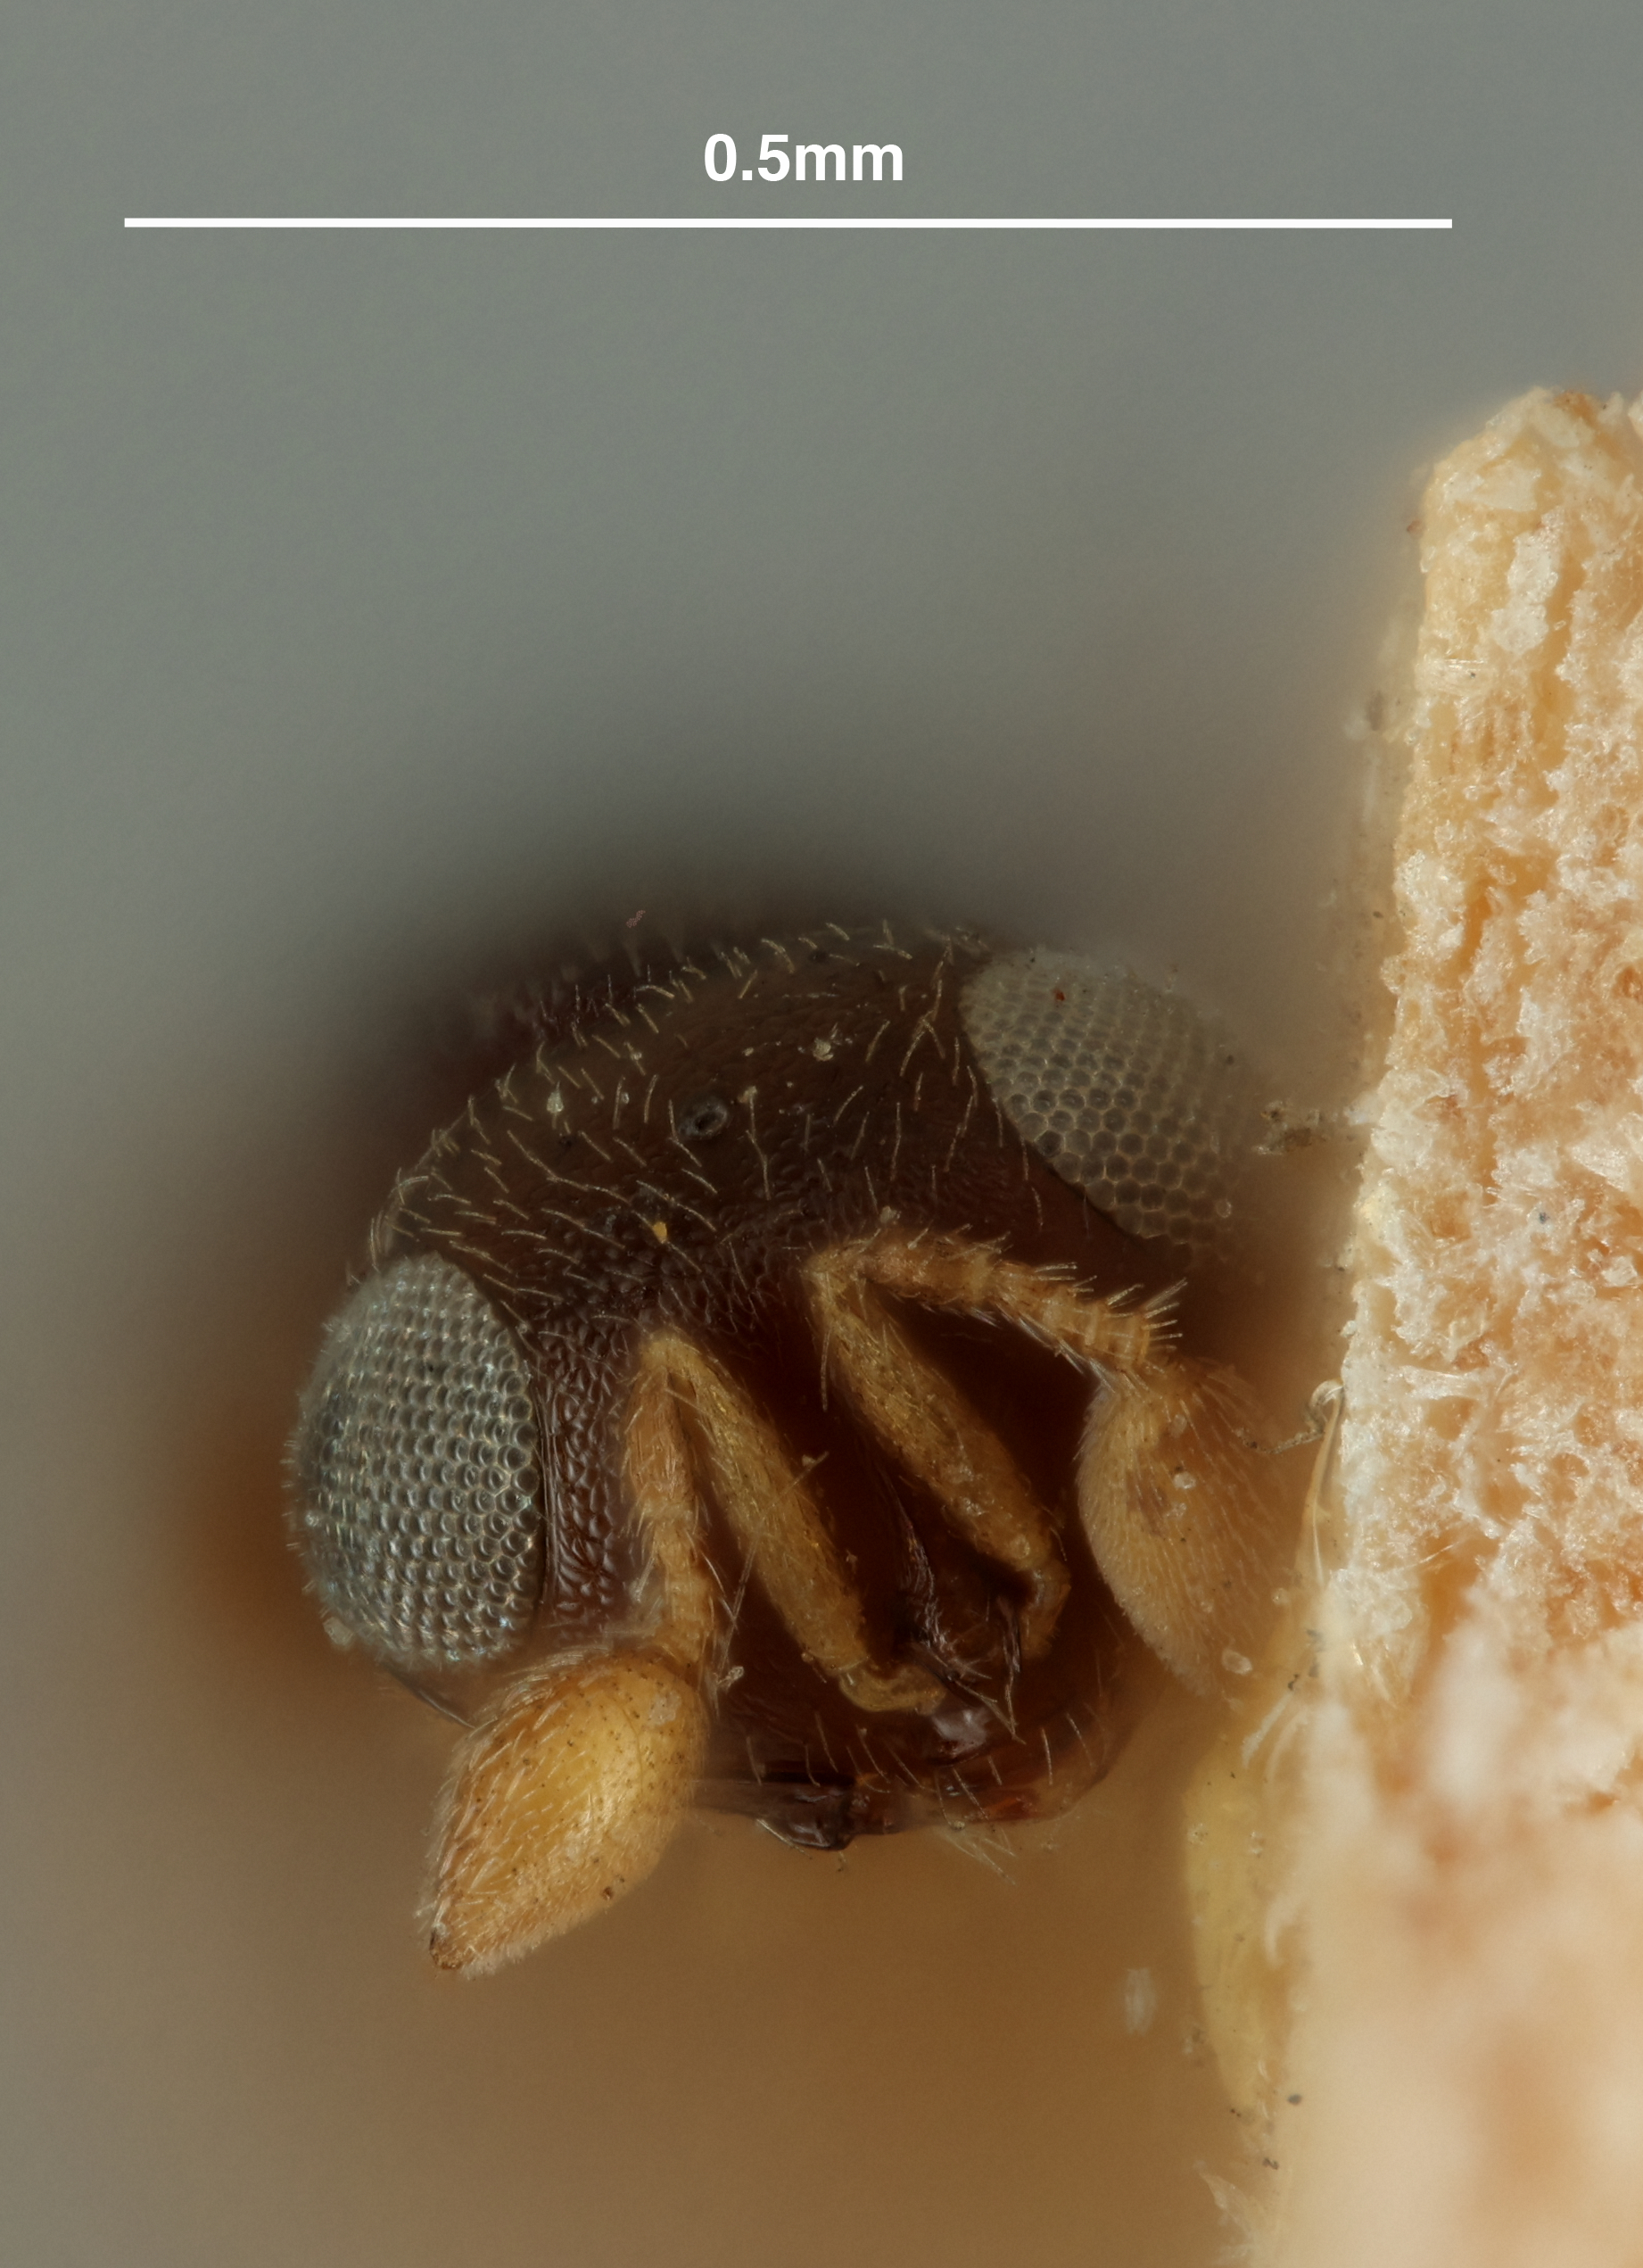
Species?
Acoloides bicolor
